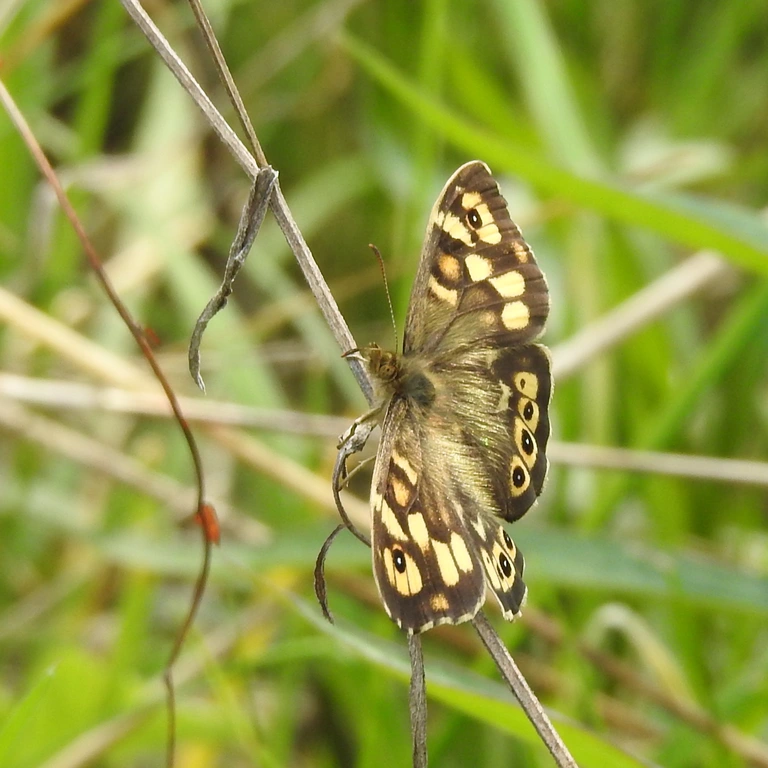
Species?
Pararge aegeria
